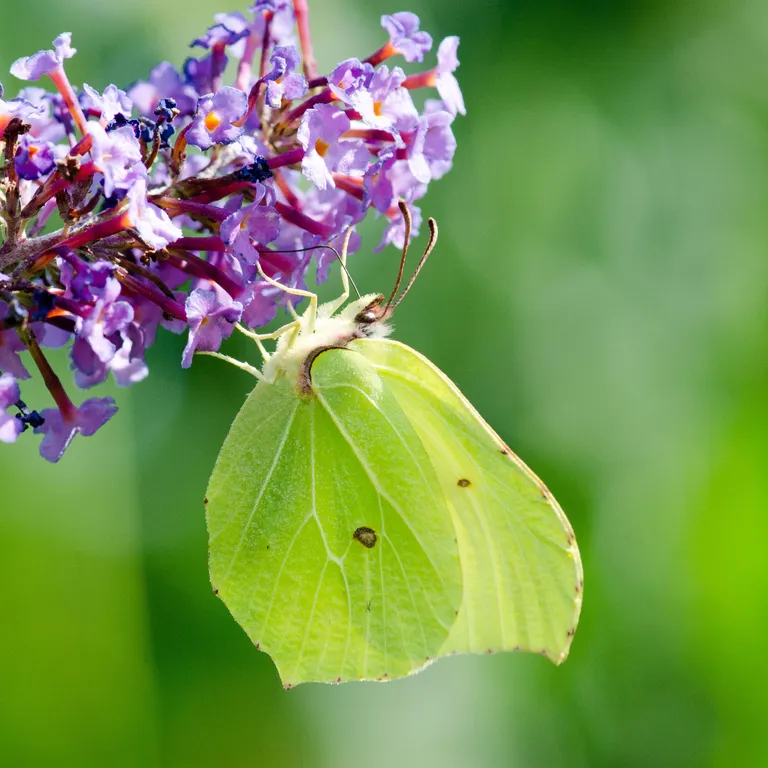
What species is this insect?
Gonepteryx rhamni
